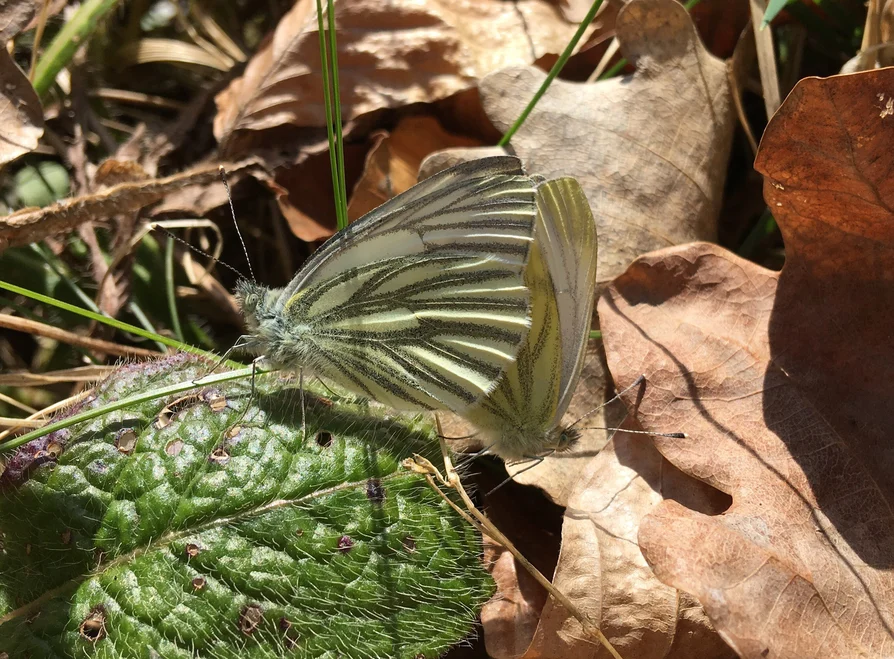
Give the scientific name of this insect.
Pieris napi
